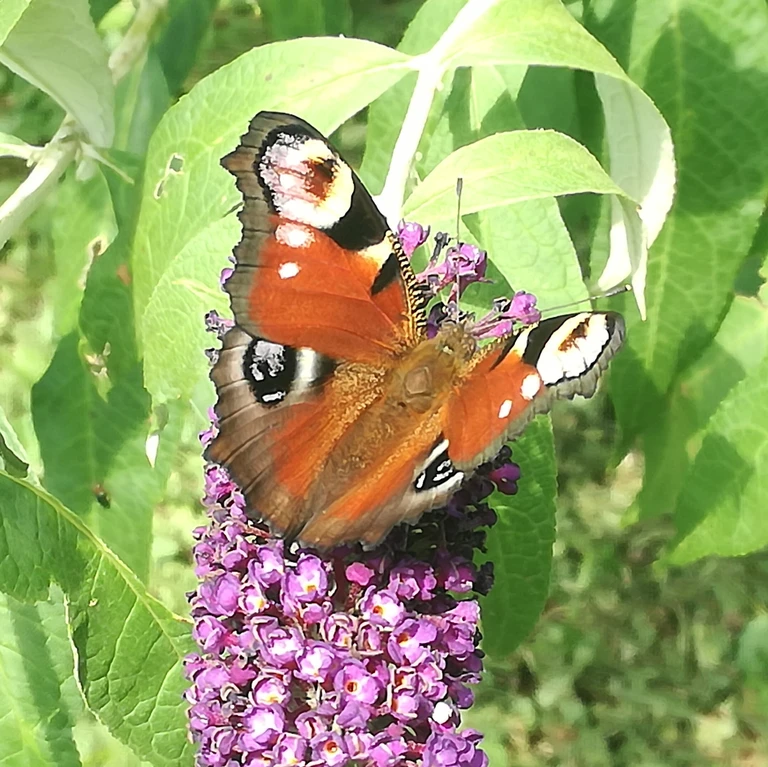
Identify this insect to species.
Aglais io
